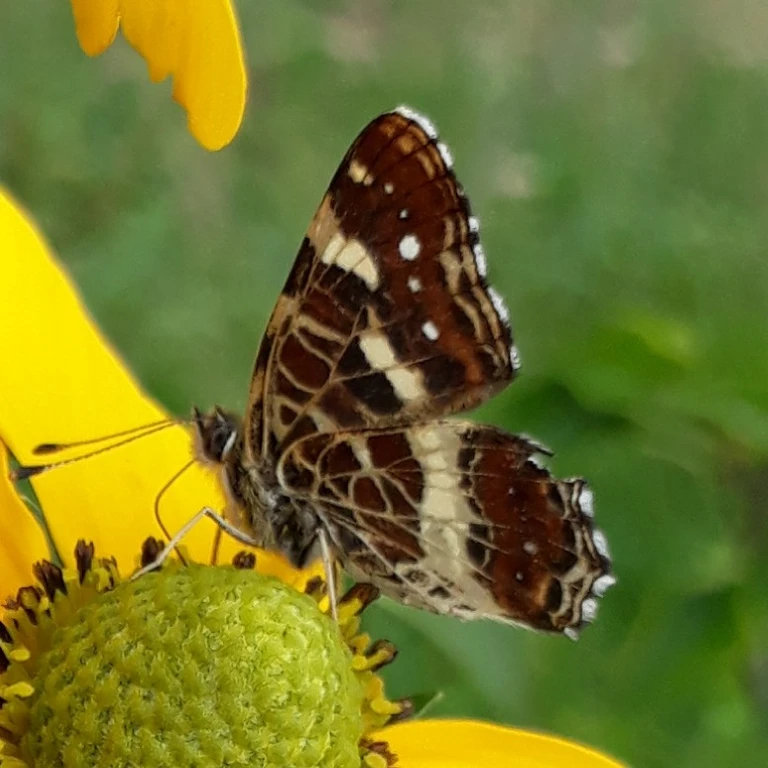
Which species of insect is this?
Araschnia levana
